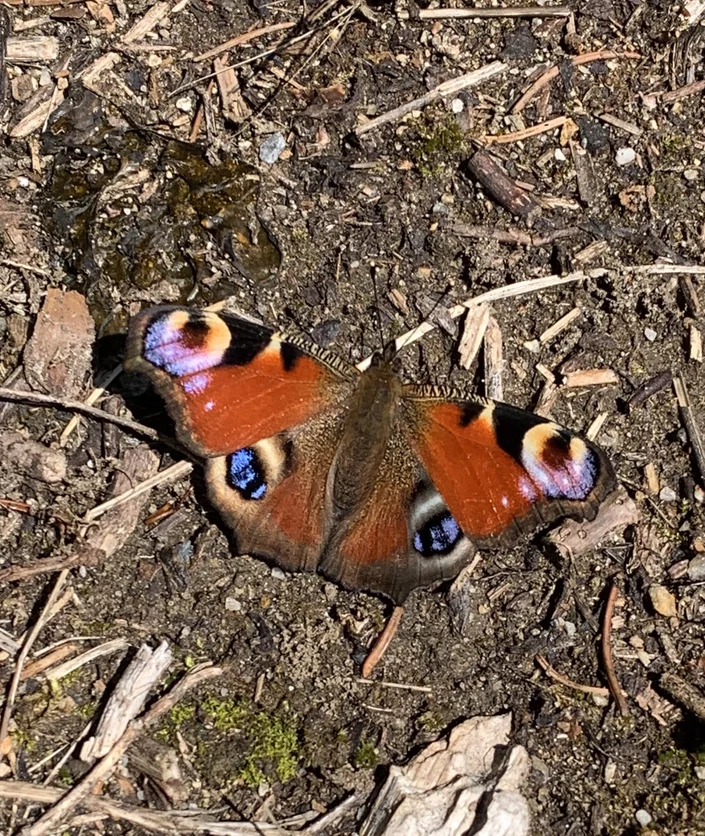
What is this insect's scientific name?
Aglais io
